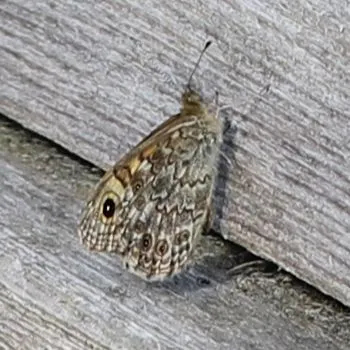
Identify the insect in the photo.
Lasiommata megera (also Pararge megera)
